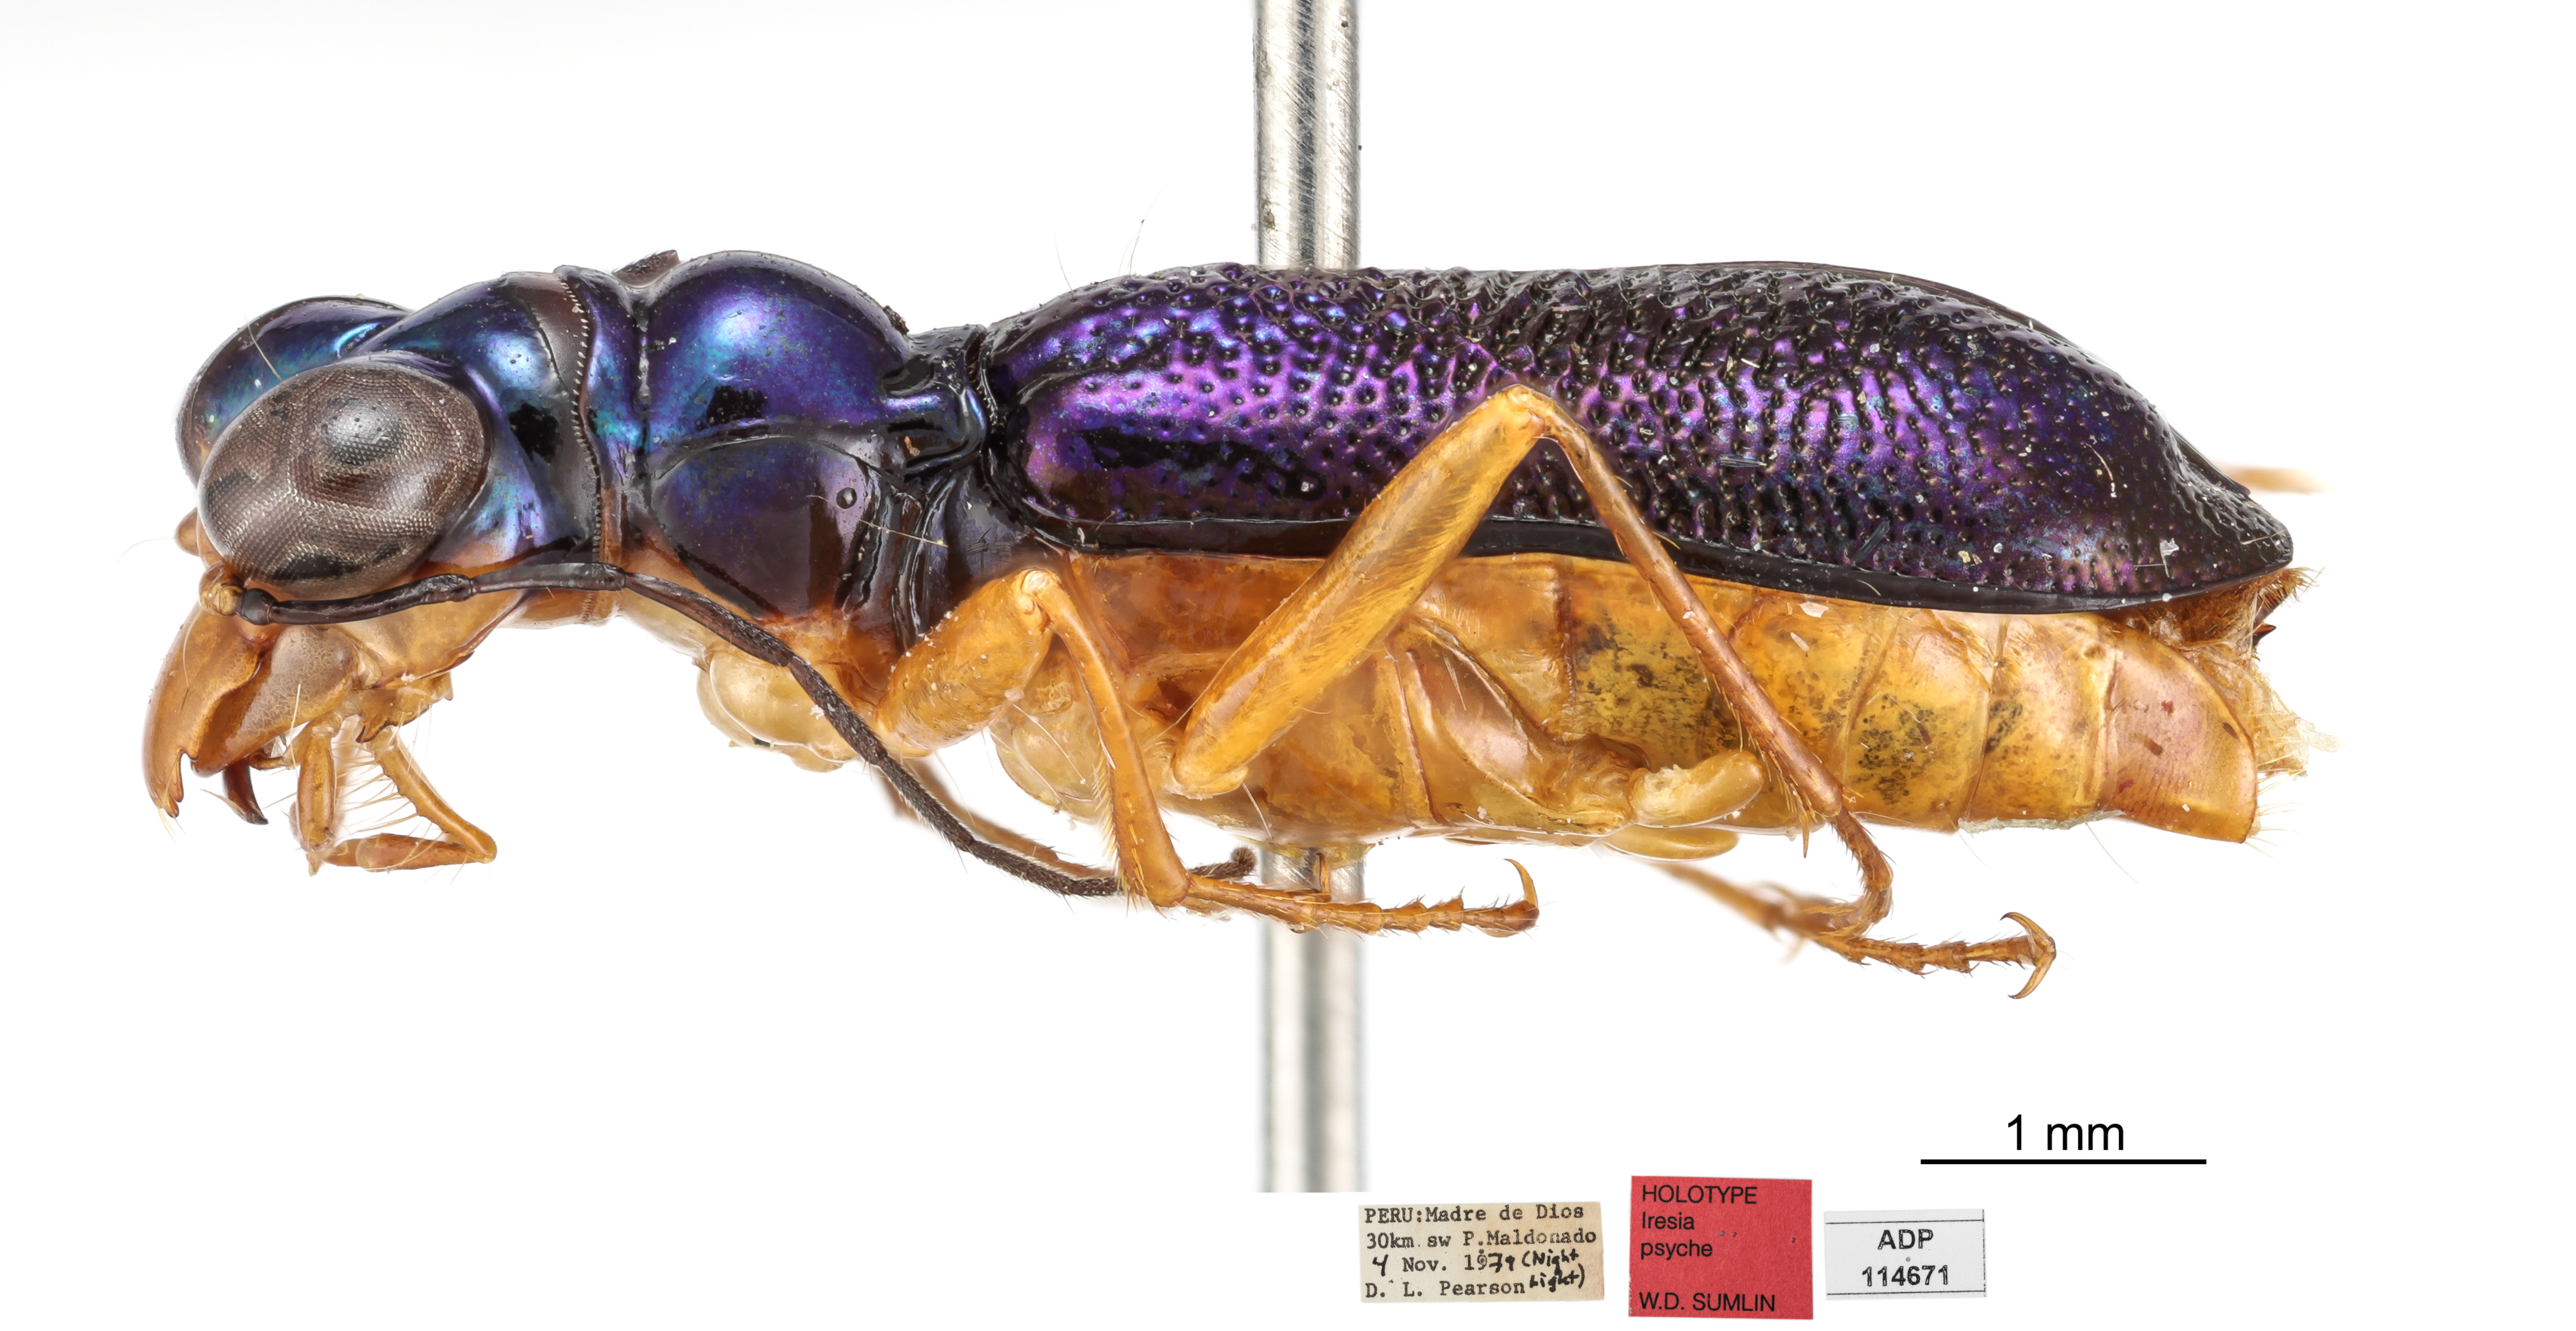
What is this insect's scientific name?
Iresia psyche
